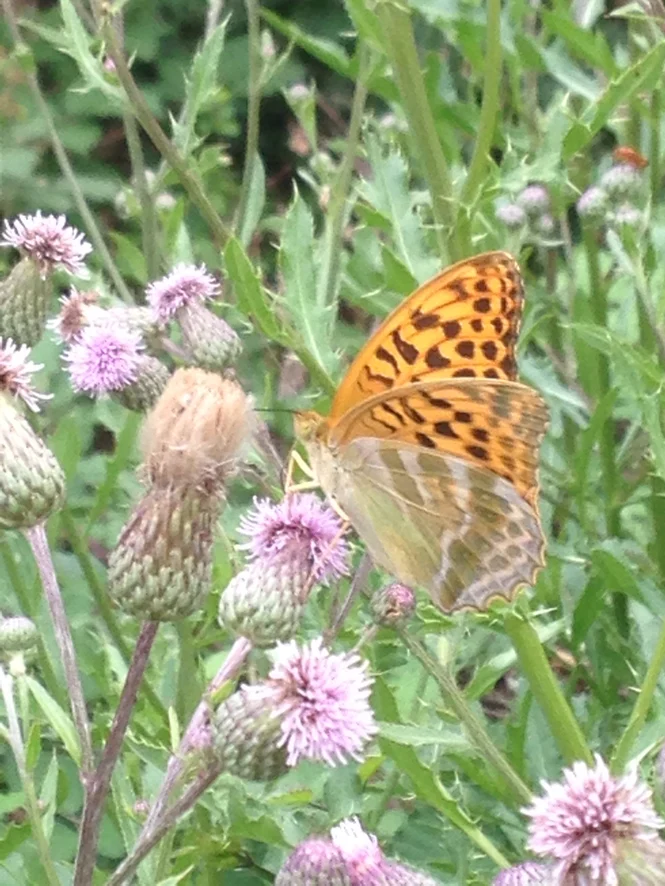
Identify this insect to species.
Argynnis paphia
